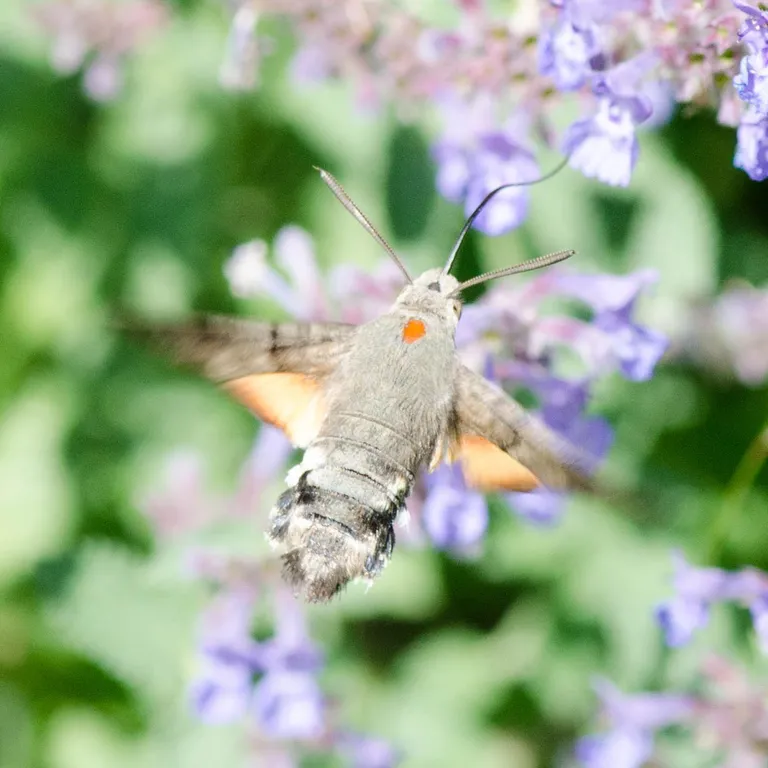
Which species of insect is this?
Macroglossum stellatarum
